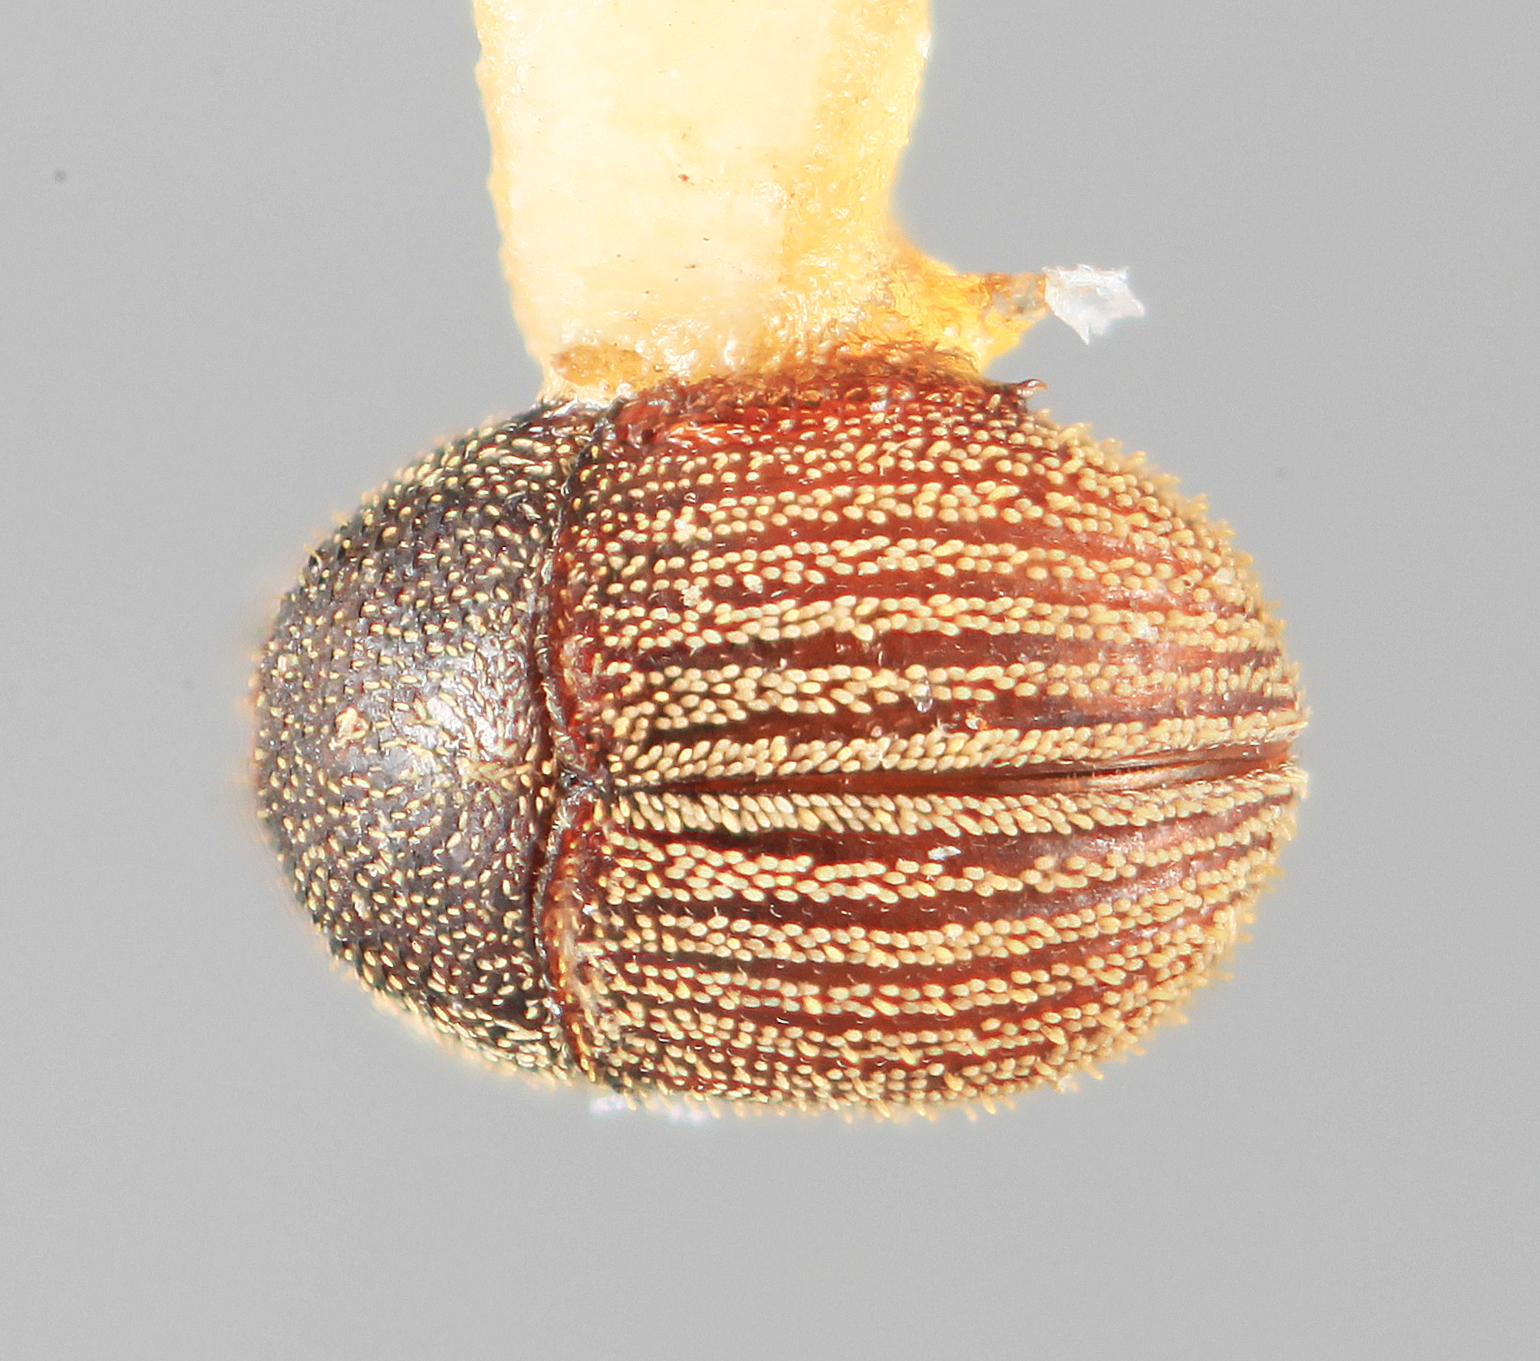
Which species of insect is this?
Chramesus vitiosus
